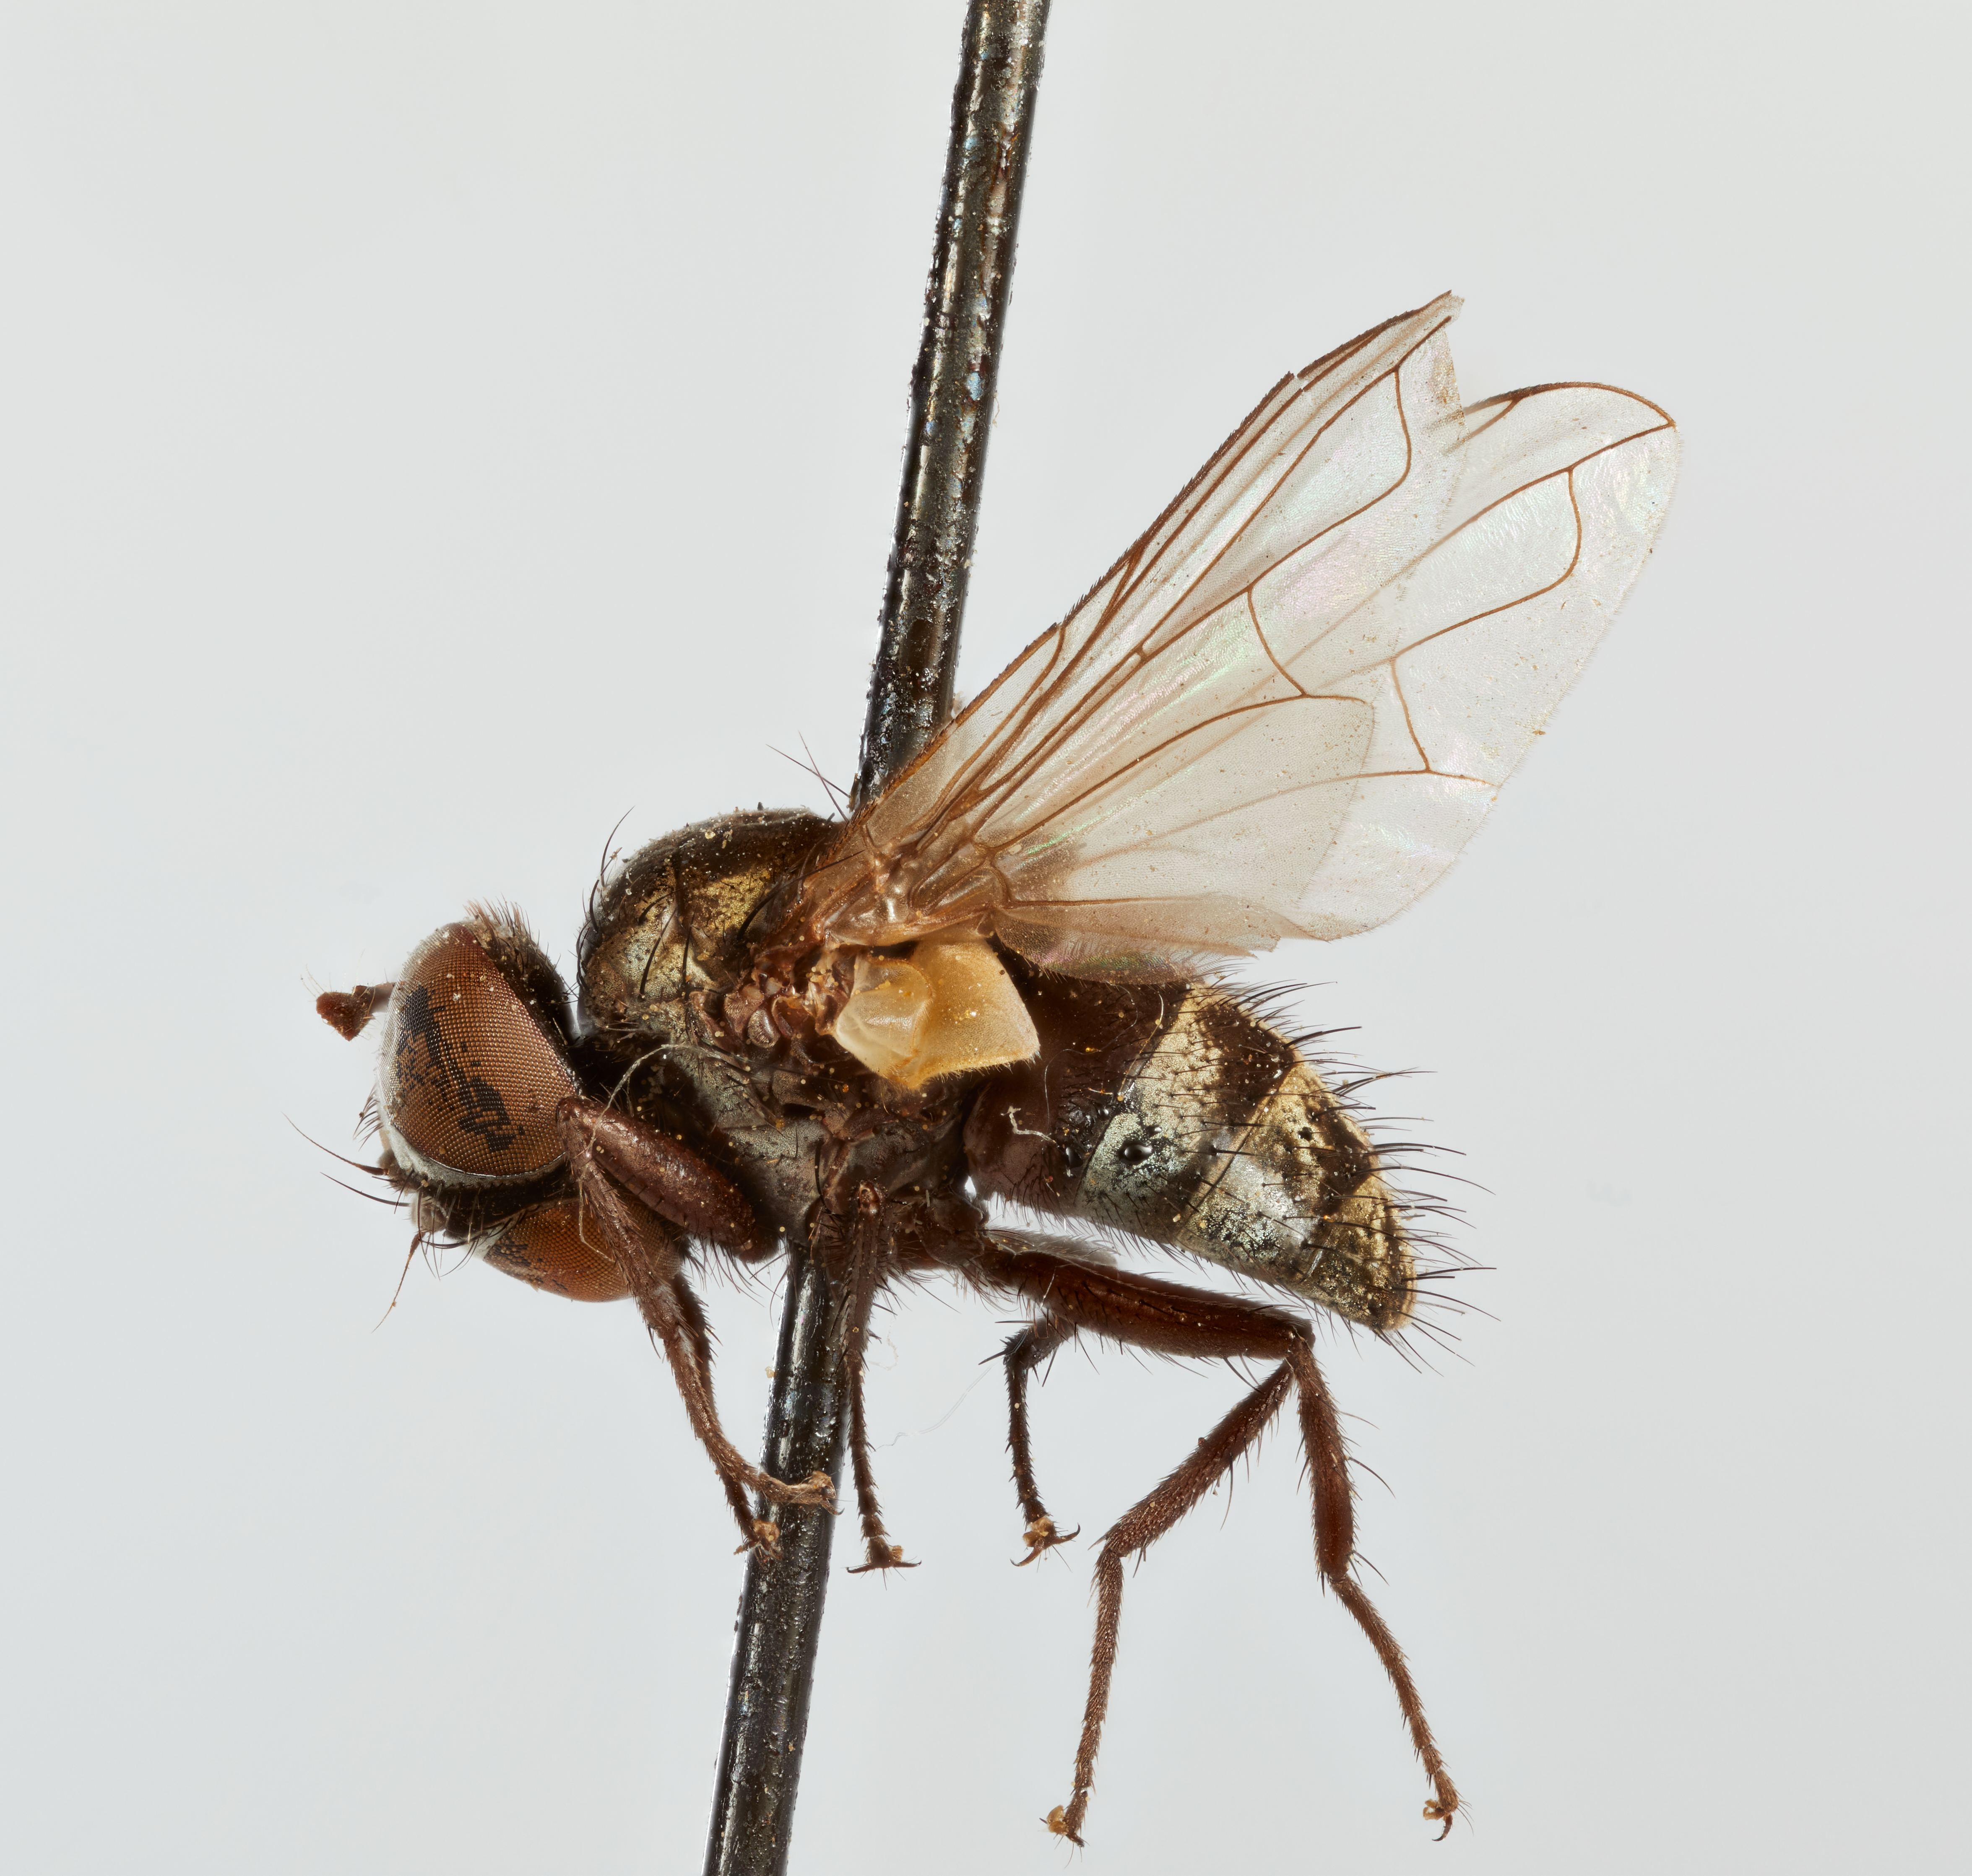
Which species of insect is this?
Hyalomyodes californica
